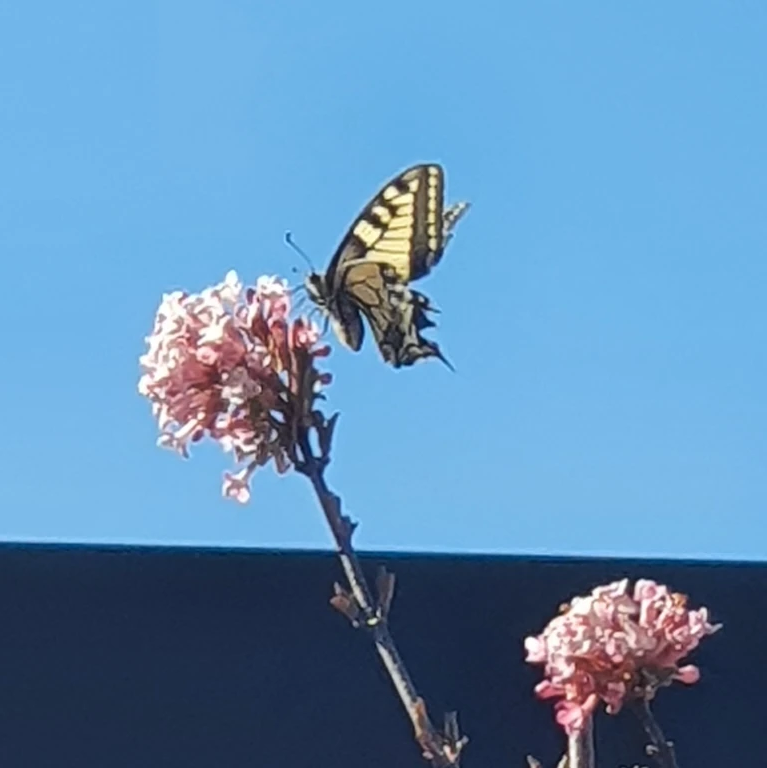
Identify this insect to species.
Papilio machaon
